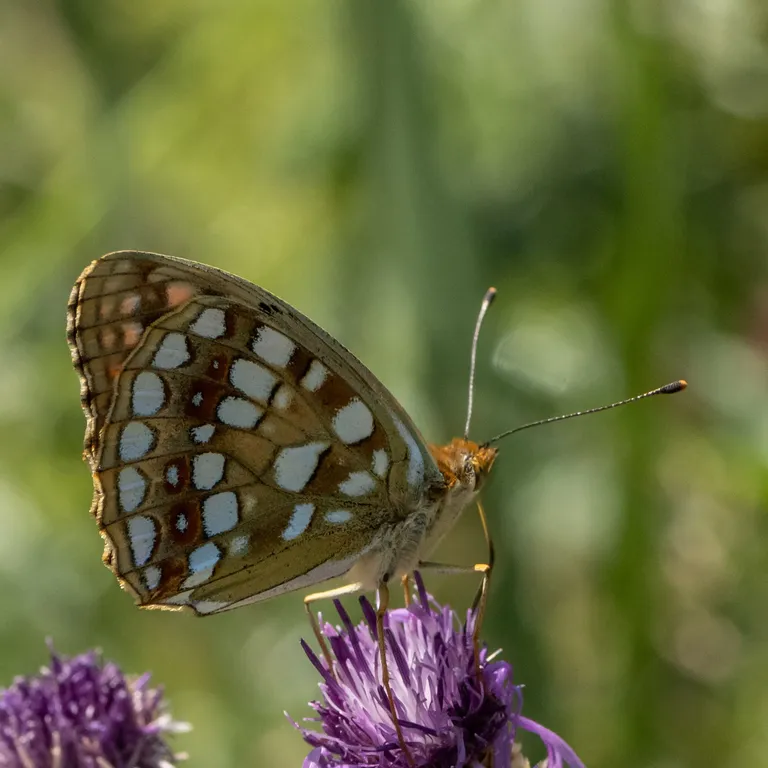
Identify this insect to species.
Fabriciana adippe
